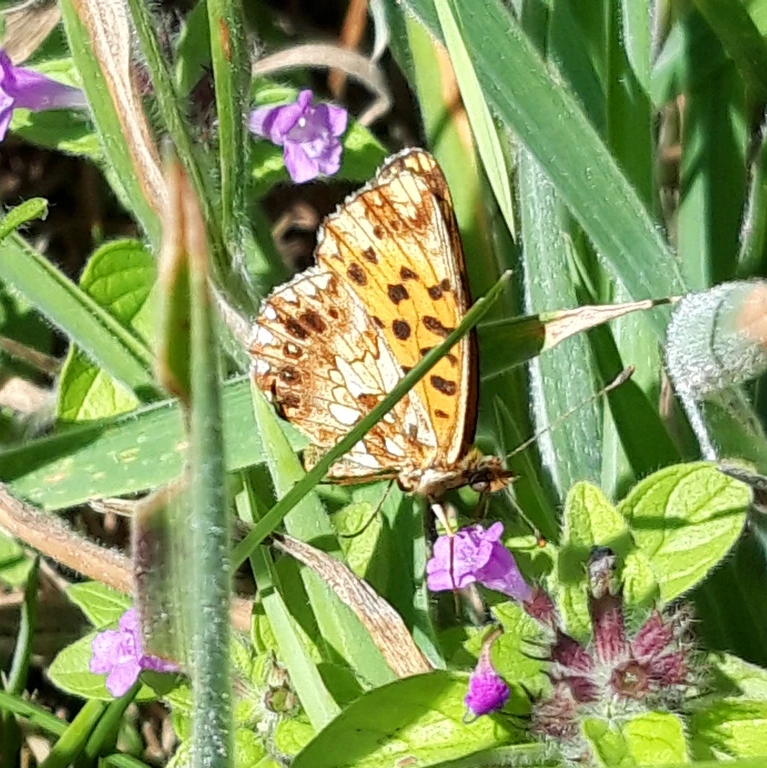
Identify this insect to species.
Boloria dia
